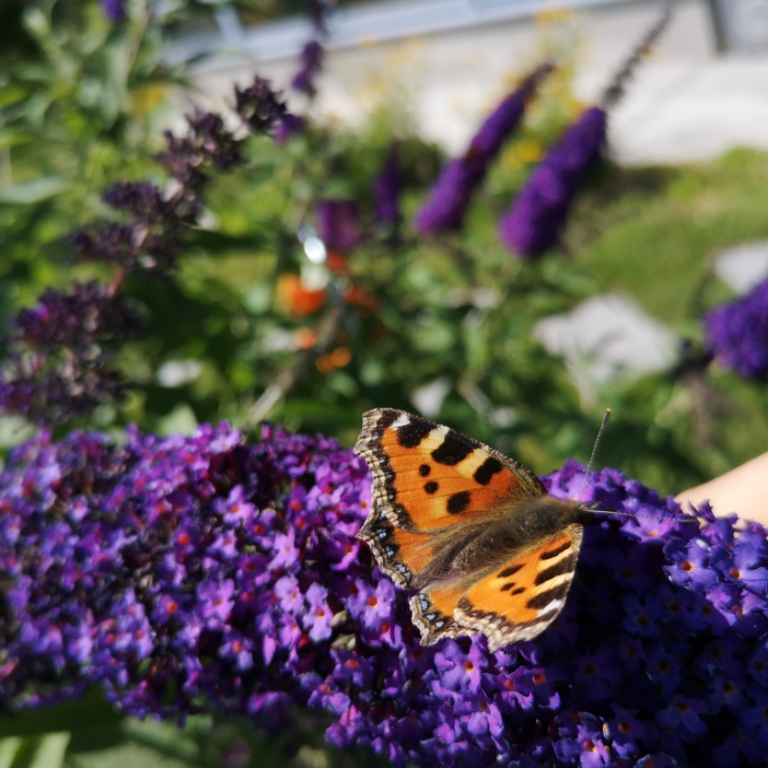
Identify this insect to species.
Aglais urticae
